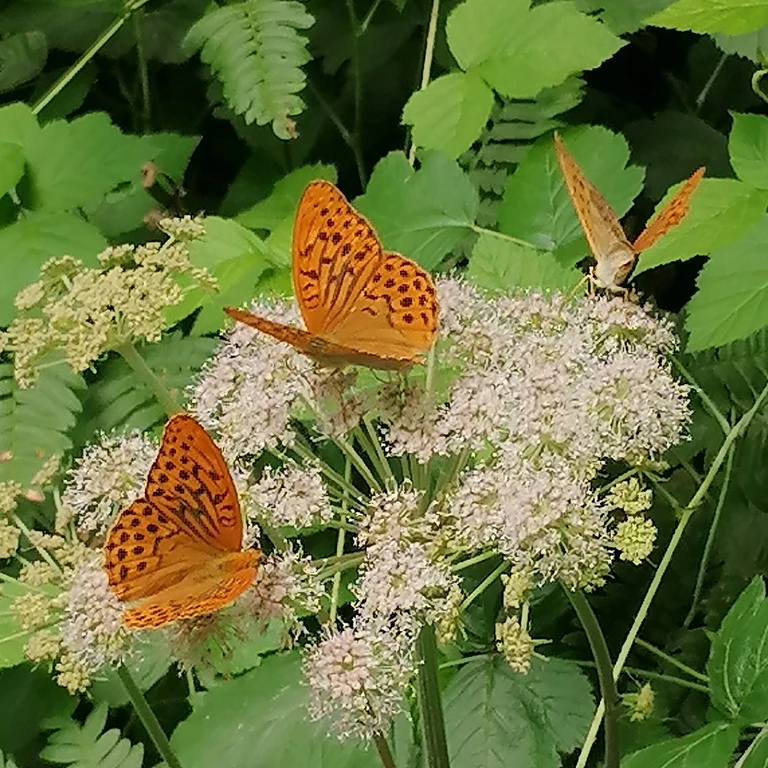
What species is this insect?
Argynnis paphia
